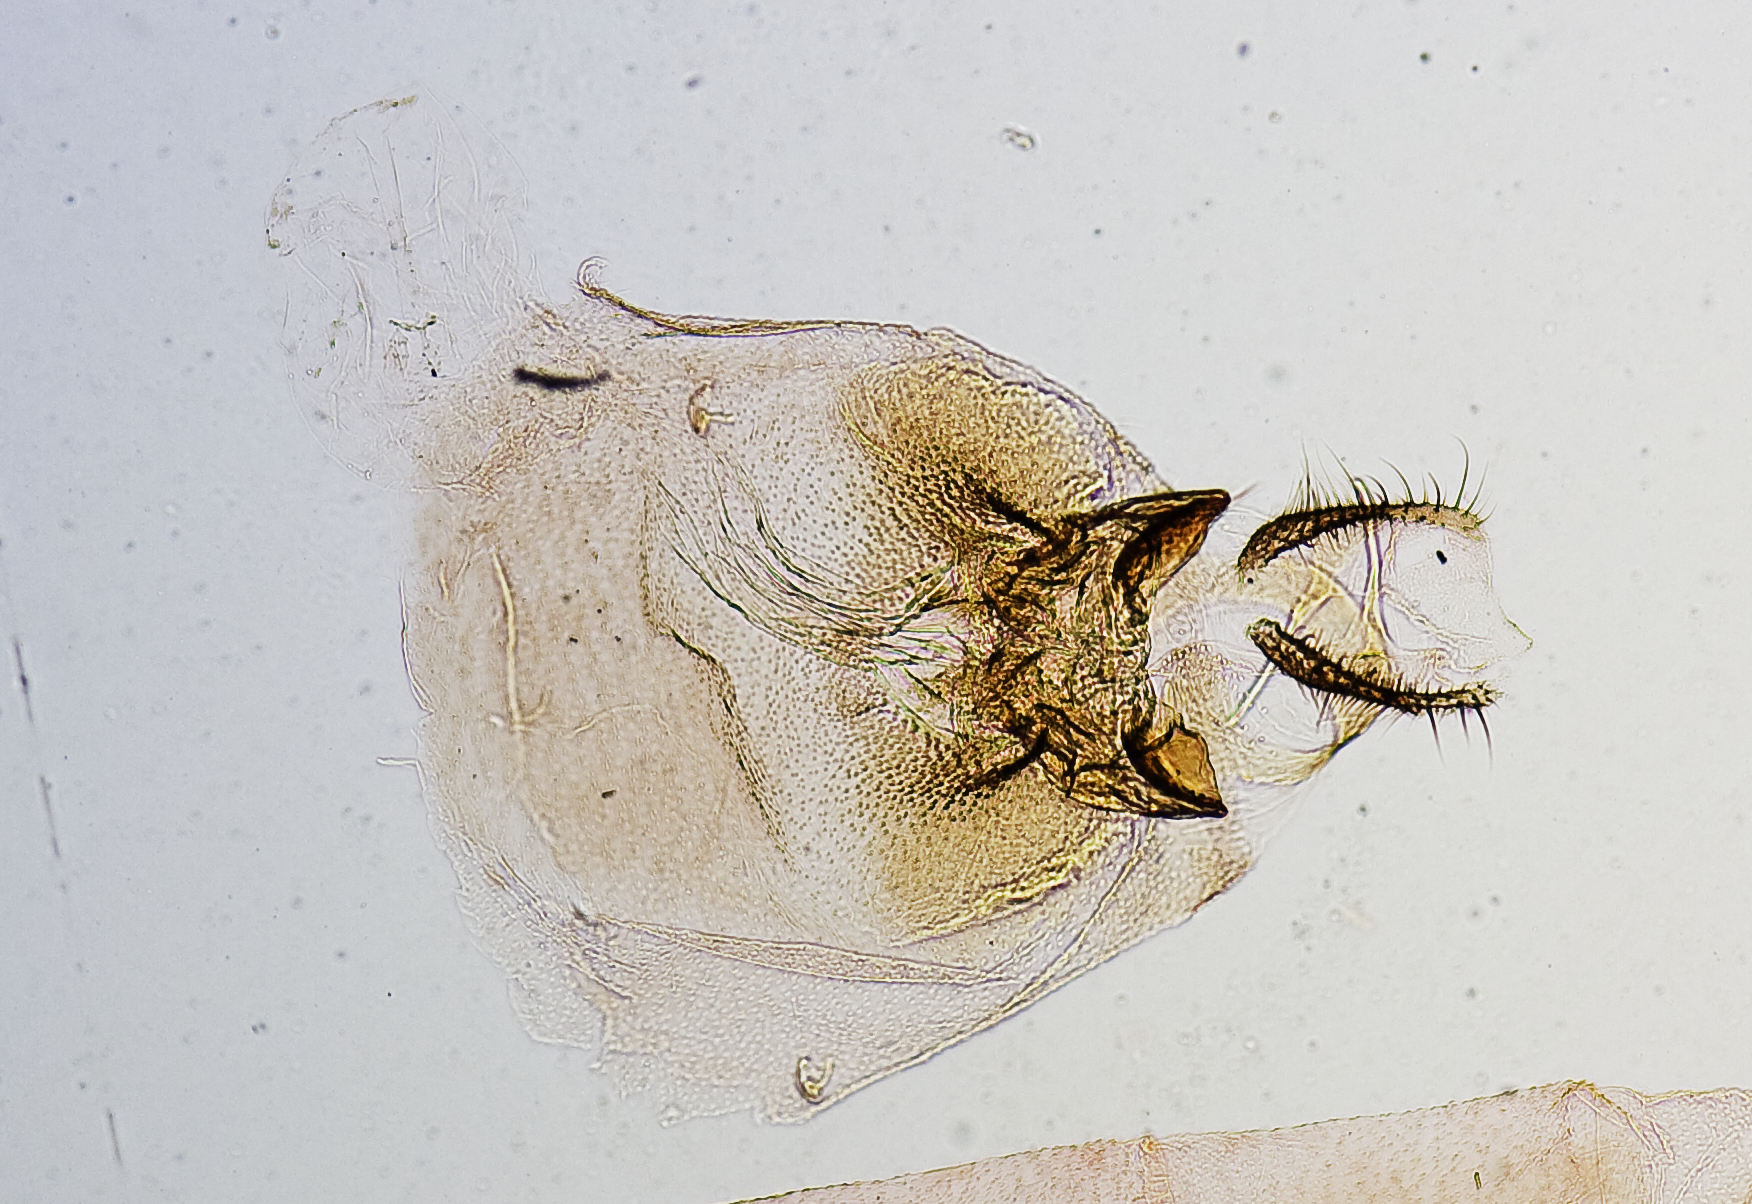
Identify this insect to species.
Thaumatopsis lagunella
